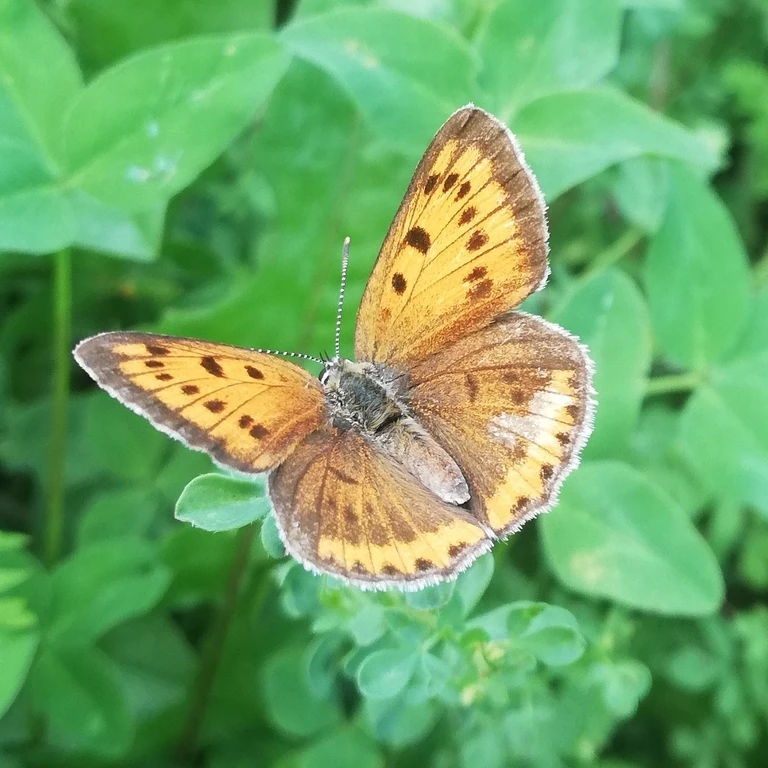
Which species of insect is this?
Lycaena dispar
